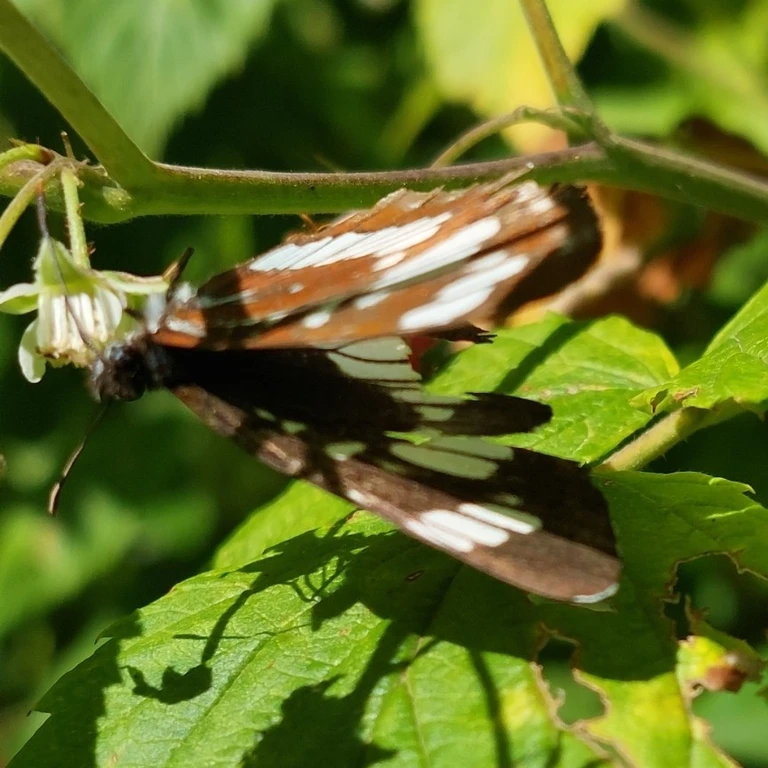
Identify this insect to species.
Neptis rivularis
